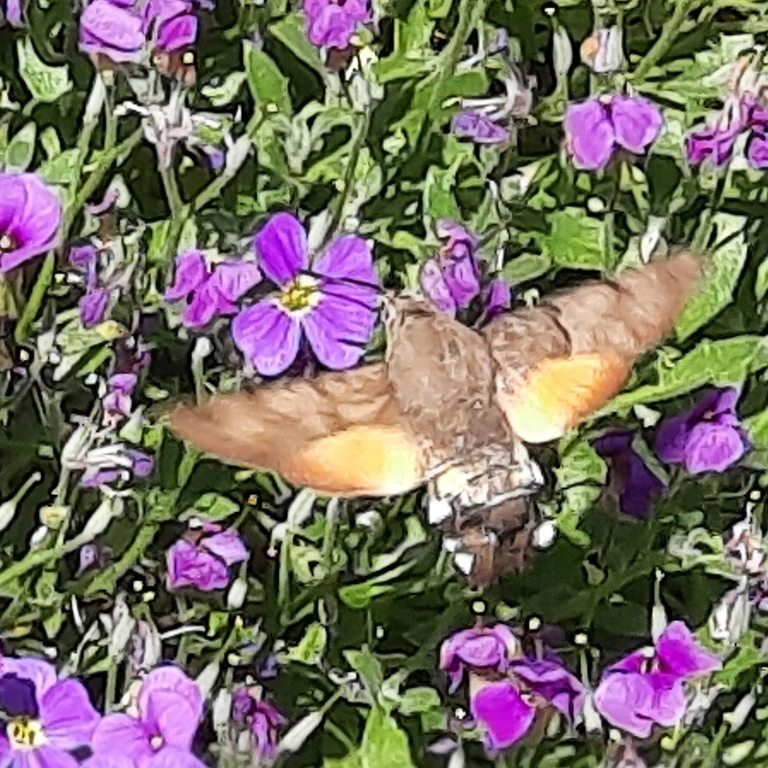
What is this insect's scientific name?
Macroglossum stellatarum
